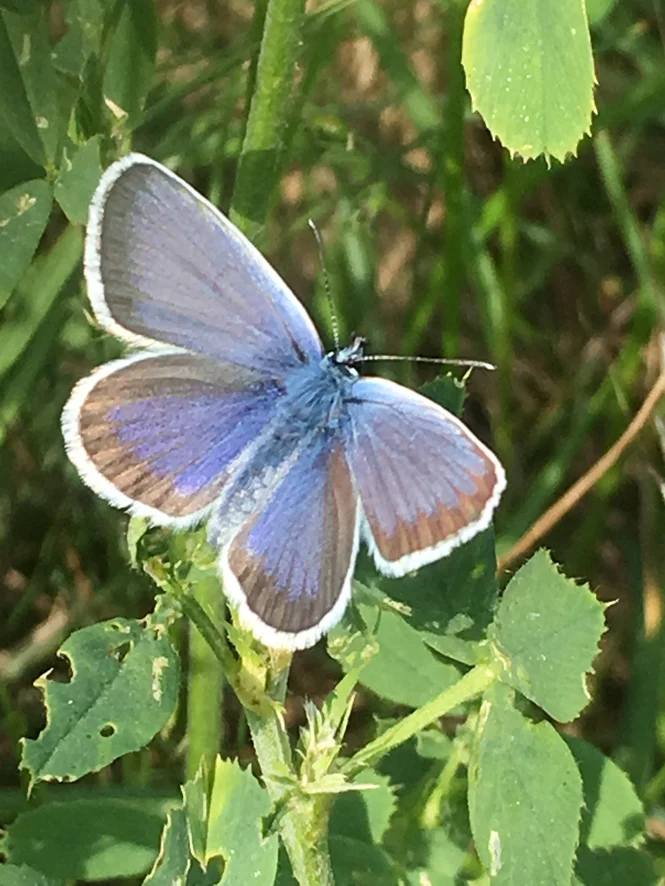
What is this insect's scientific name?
Plebejus argus
